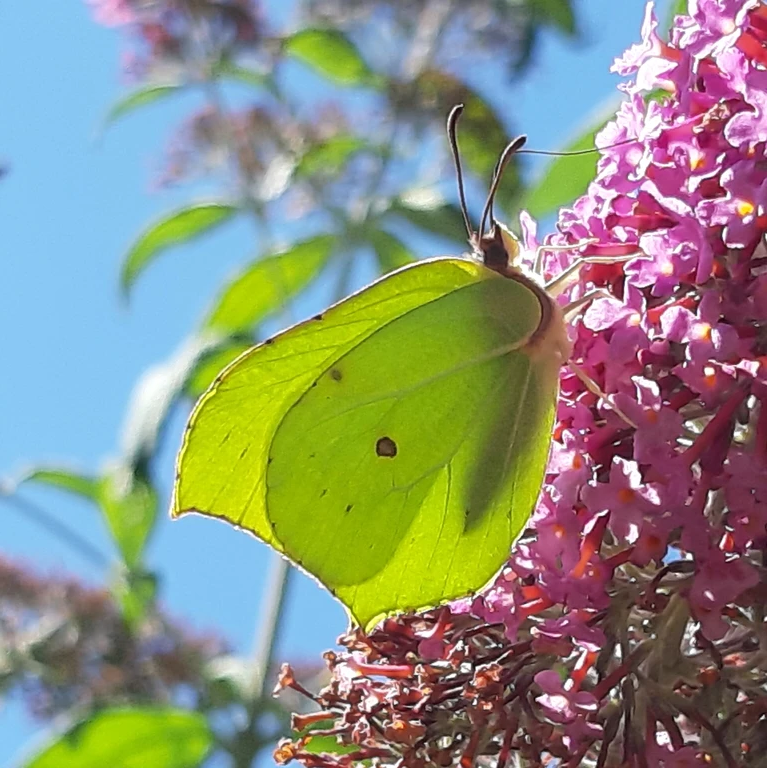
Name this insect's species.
Gonepteryx rhamni
